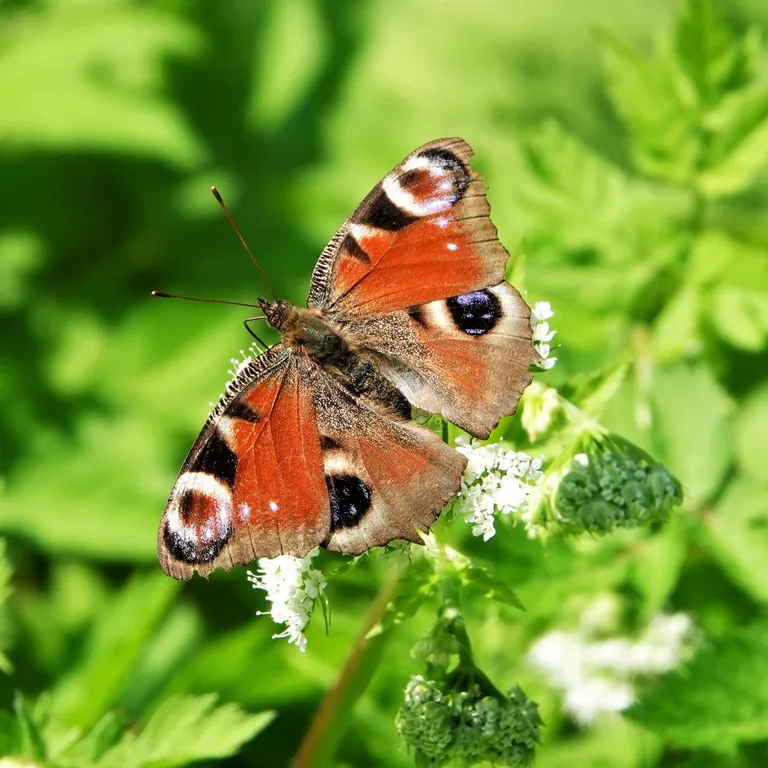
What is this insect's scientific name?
Aglais io
